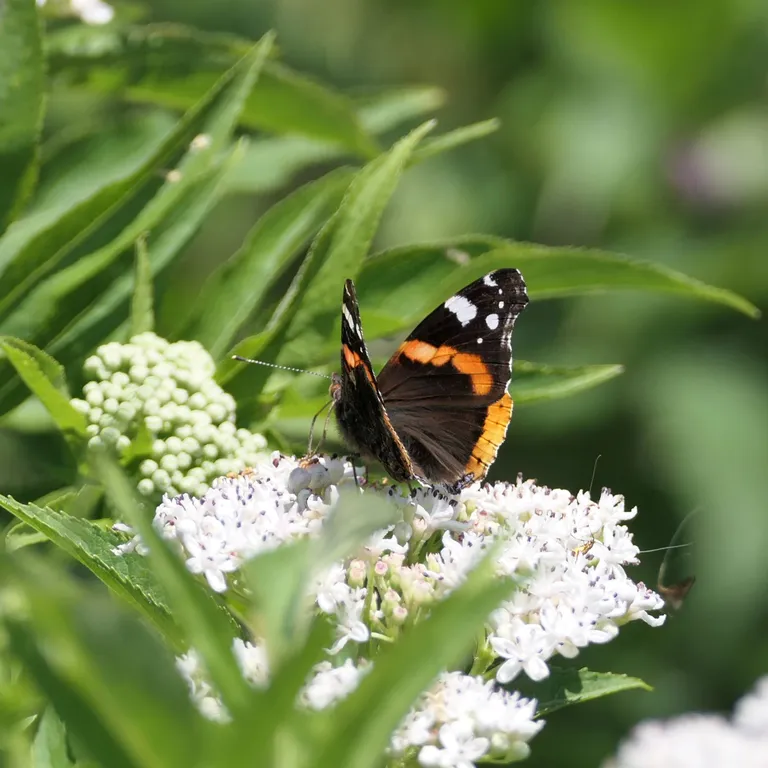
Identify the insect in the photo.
Vanessa atalanta
